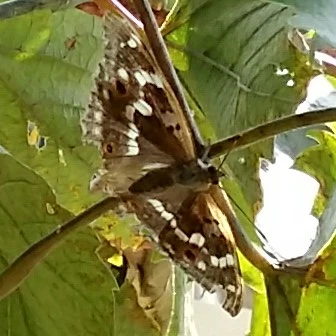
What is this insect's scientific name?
Apatura ilia
